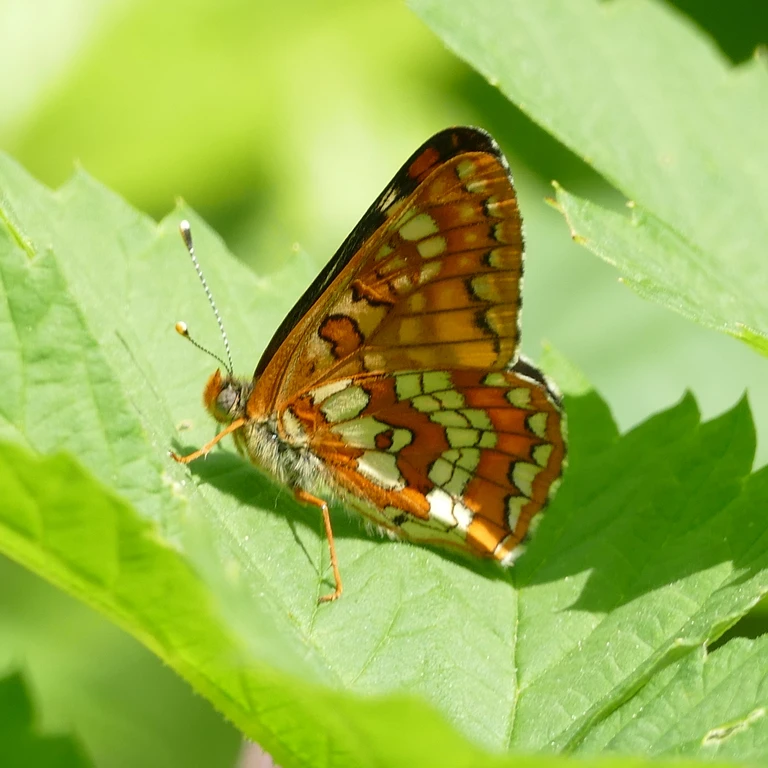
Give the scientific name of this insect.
Euphydryas maturna
